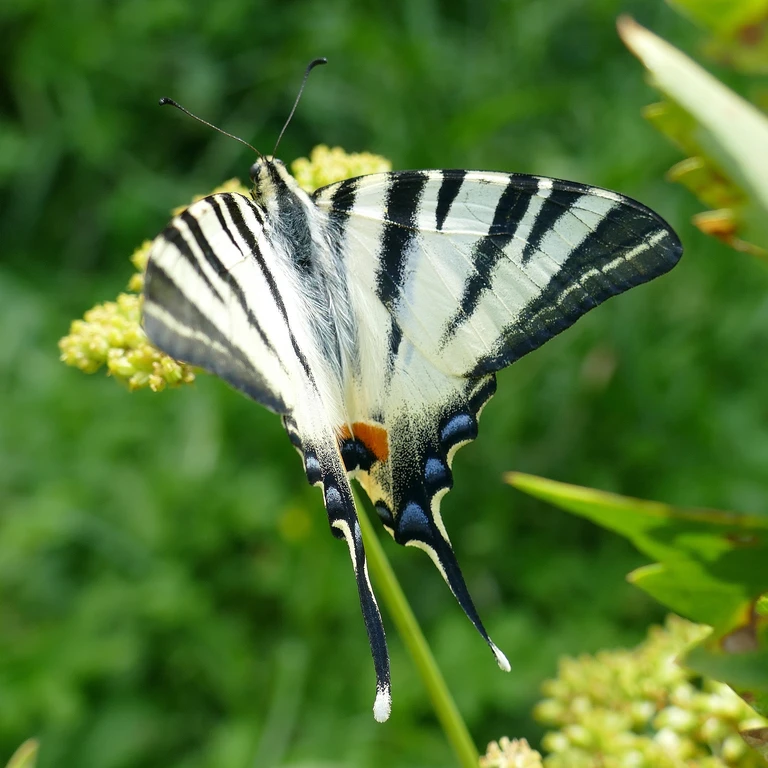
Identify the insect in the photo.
Iphiclides podalirius
